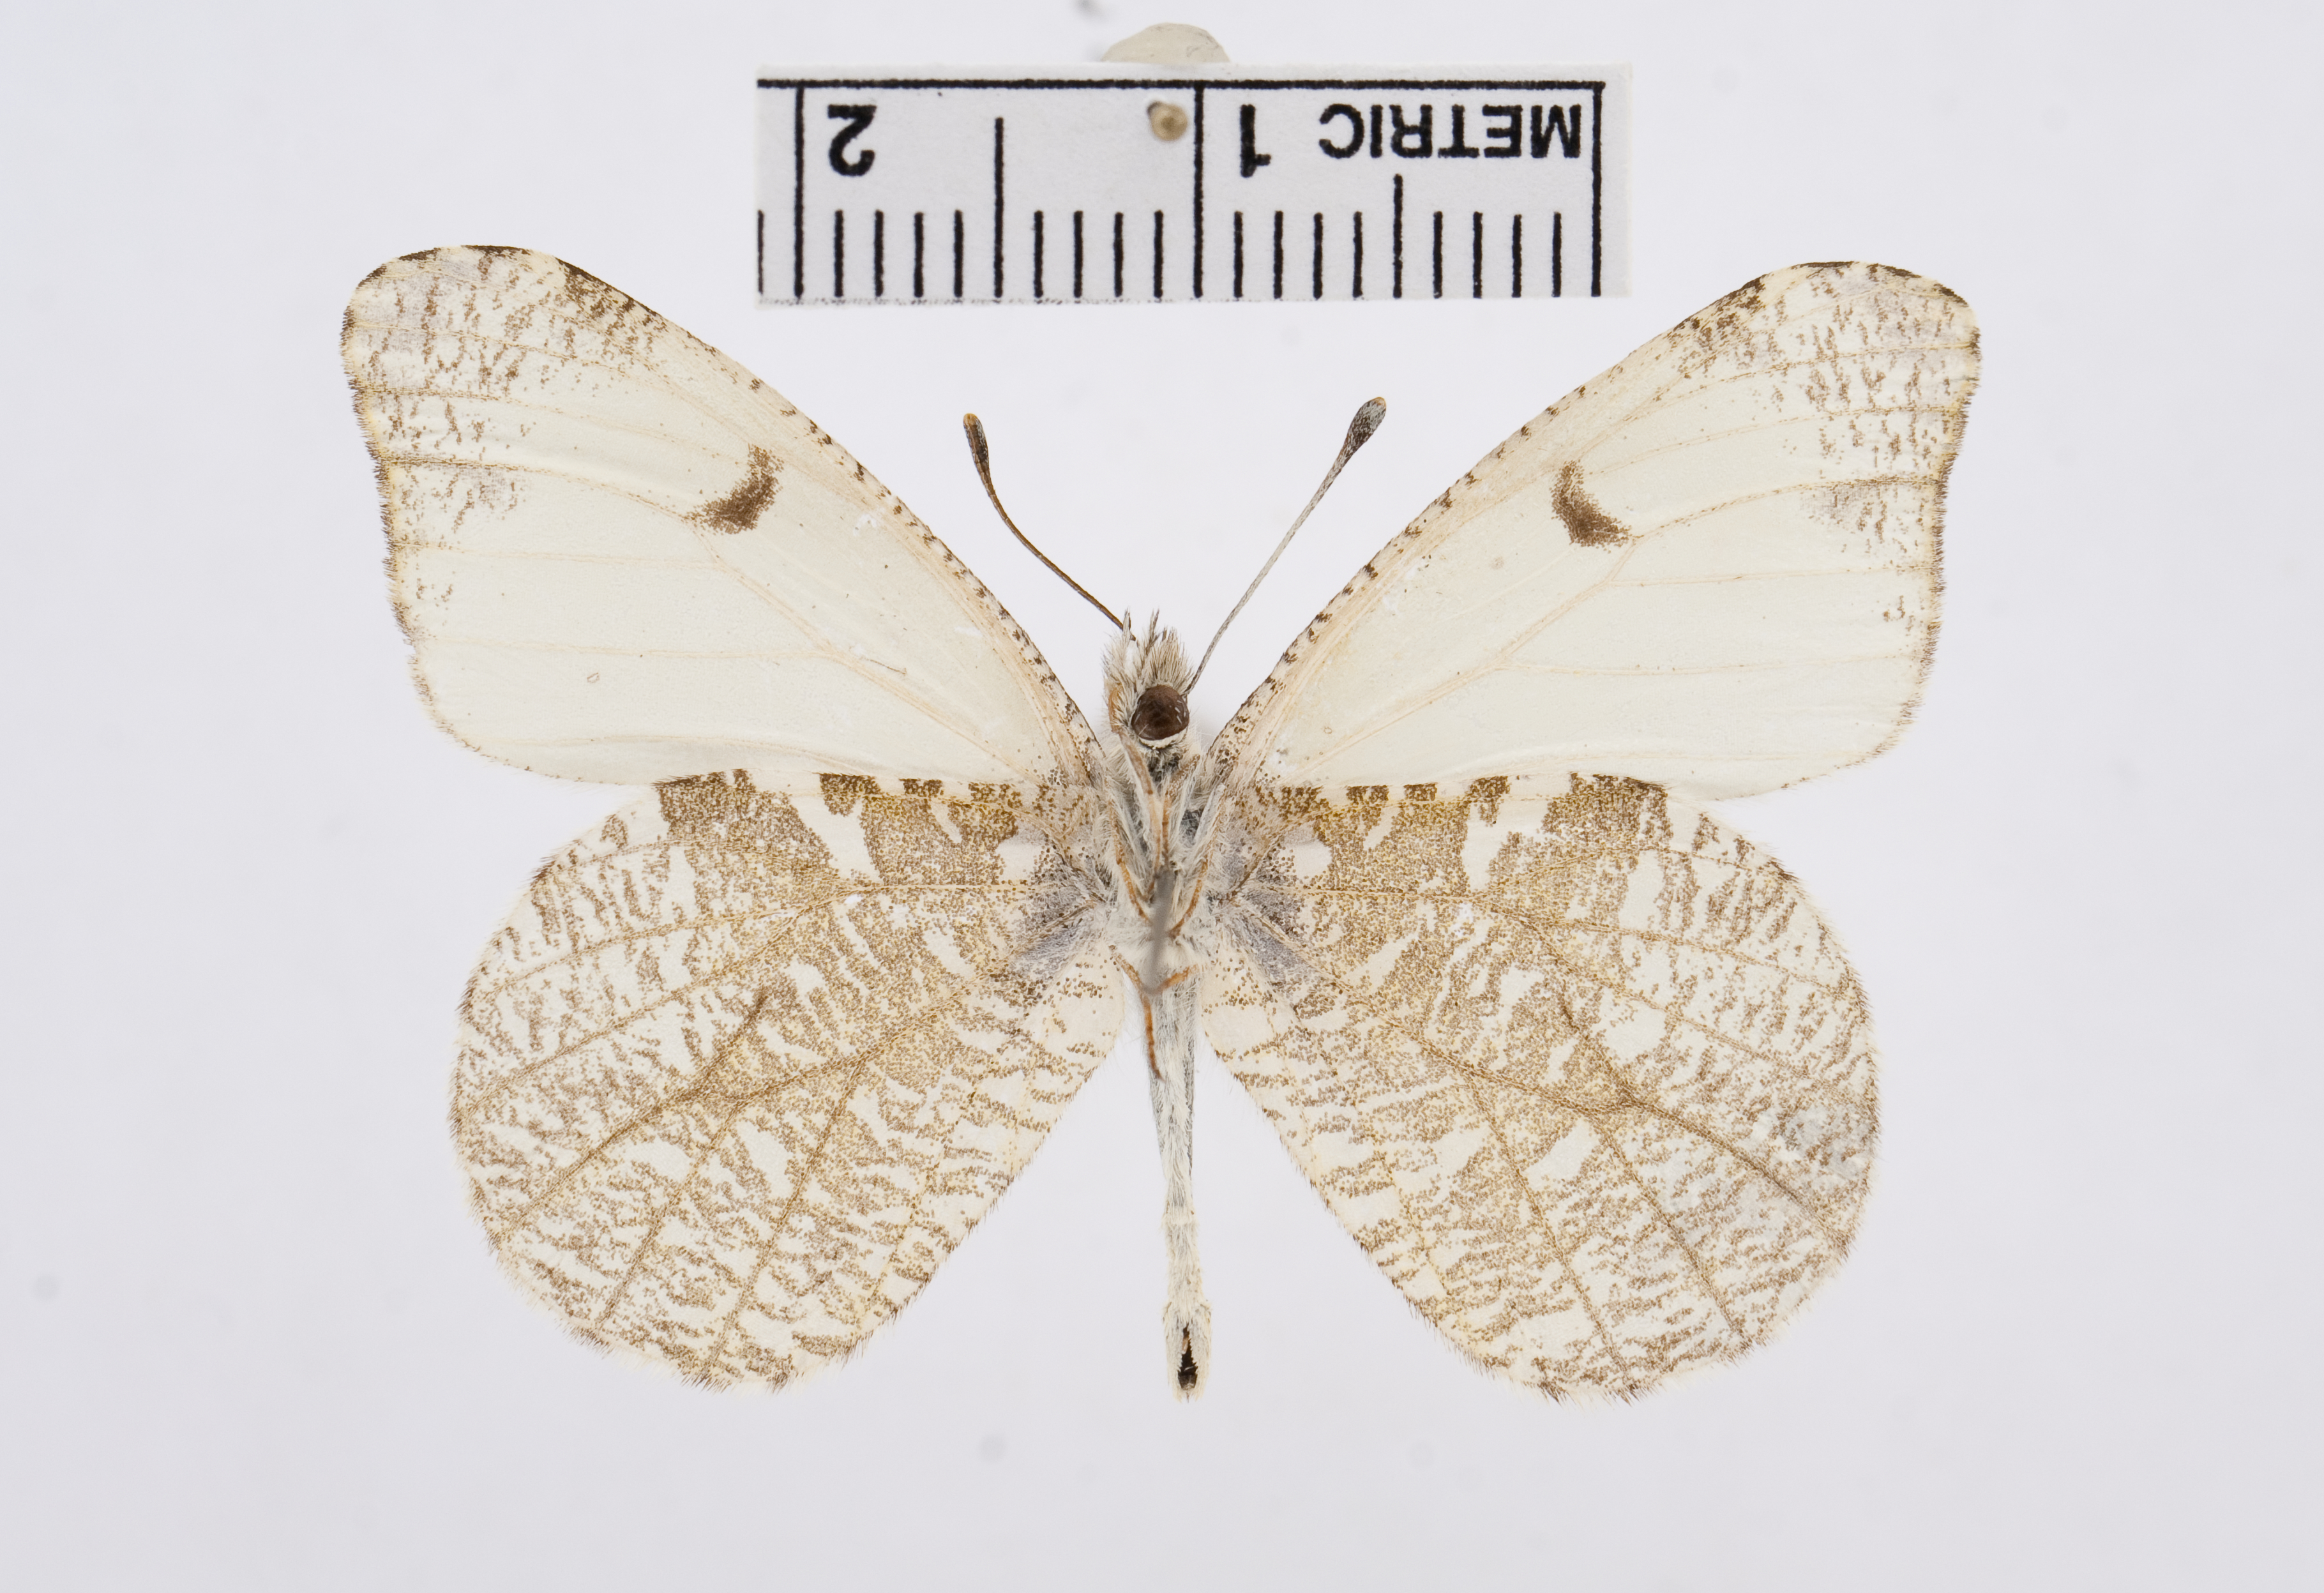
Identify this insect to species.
Anthocharis lanceolata
